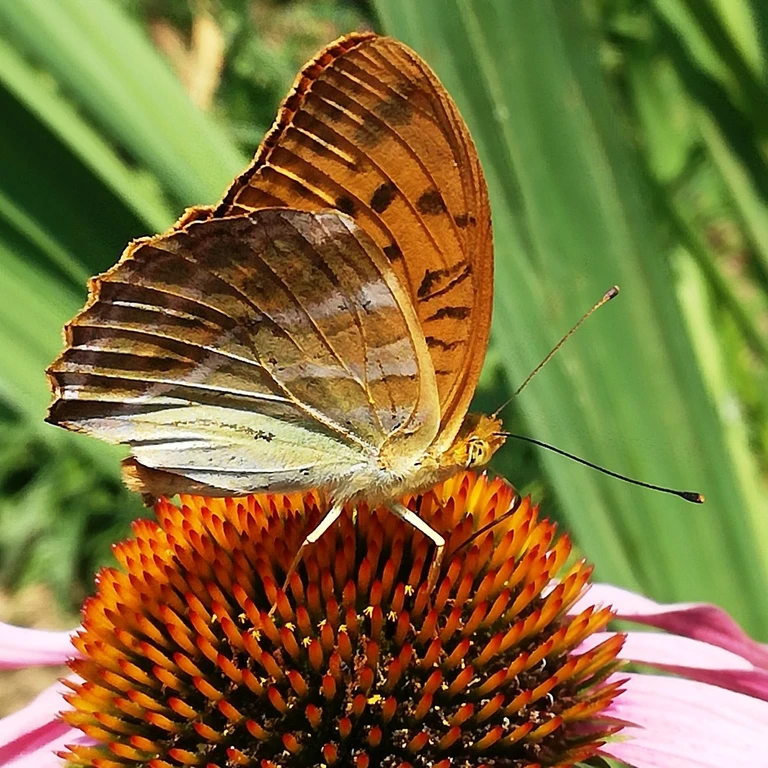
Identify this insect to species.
Argynnis paphia
